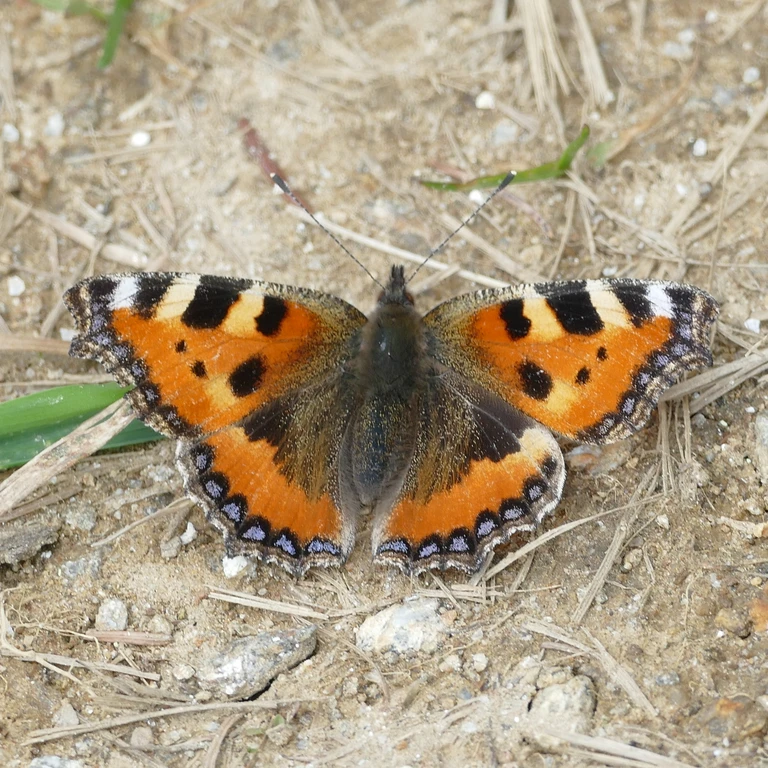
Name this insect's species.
Aglais urticae
